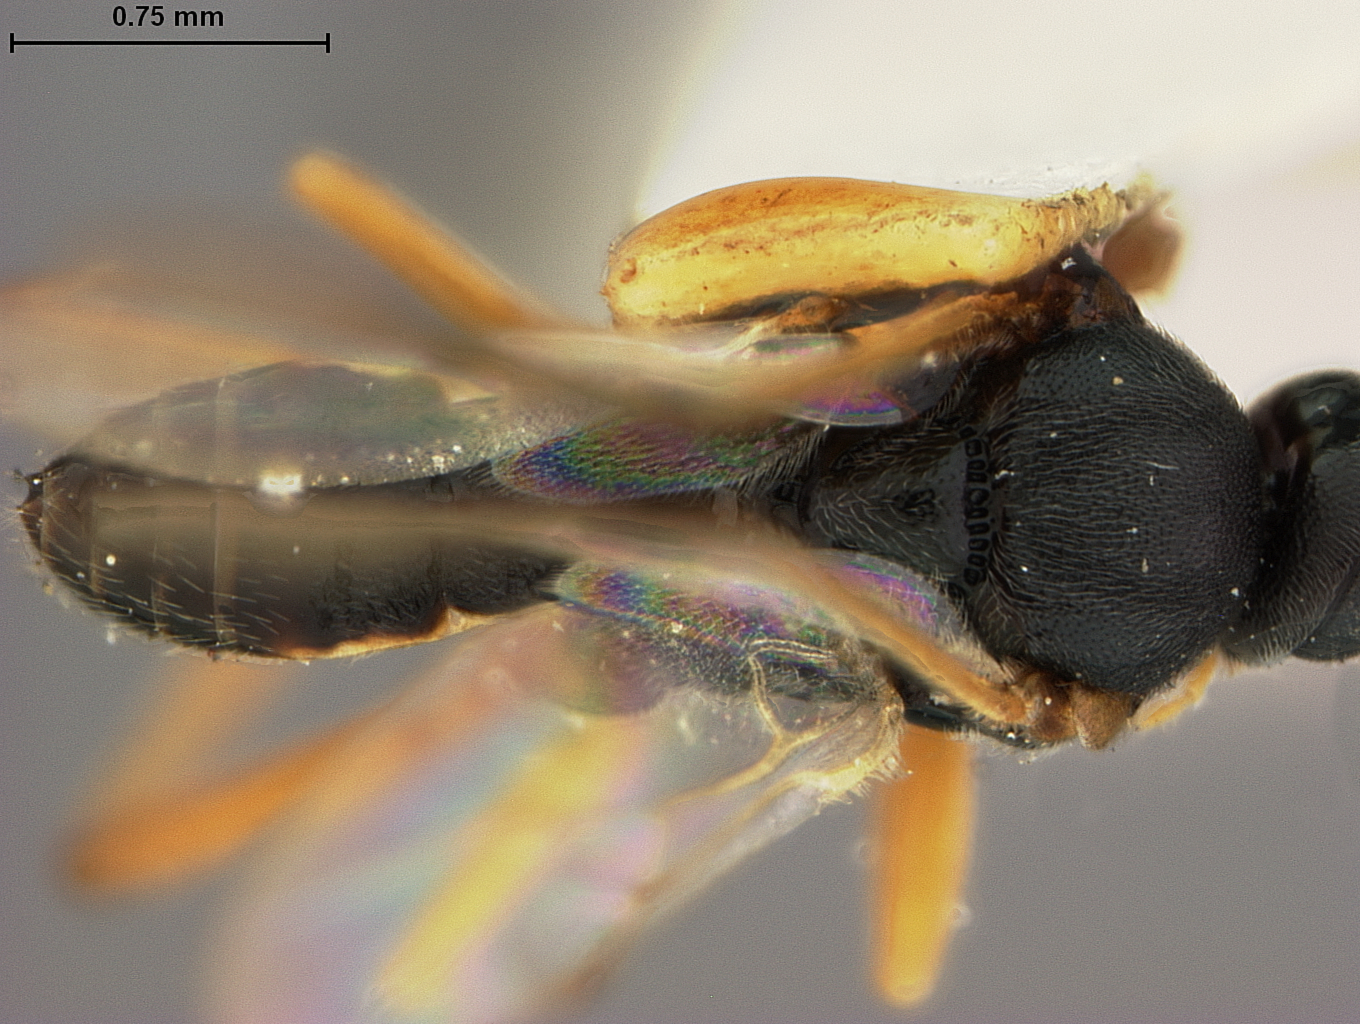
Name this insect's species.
Apanteles clisiocampae
